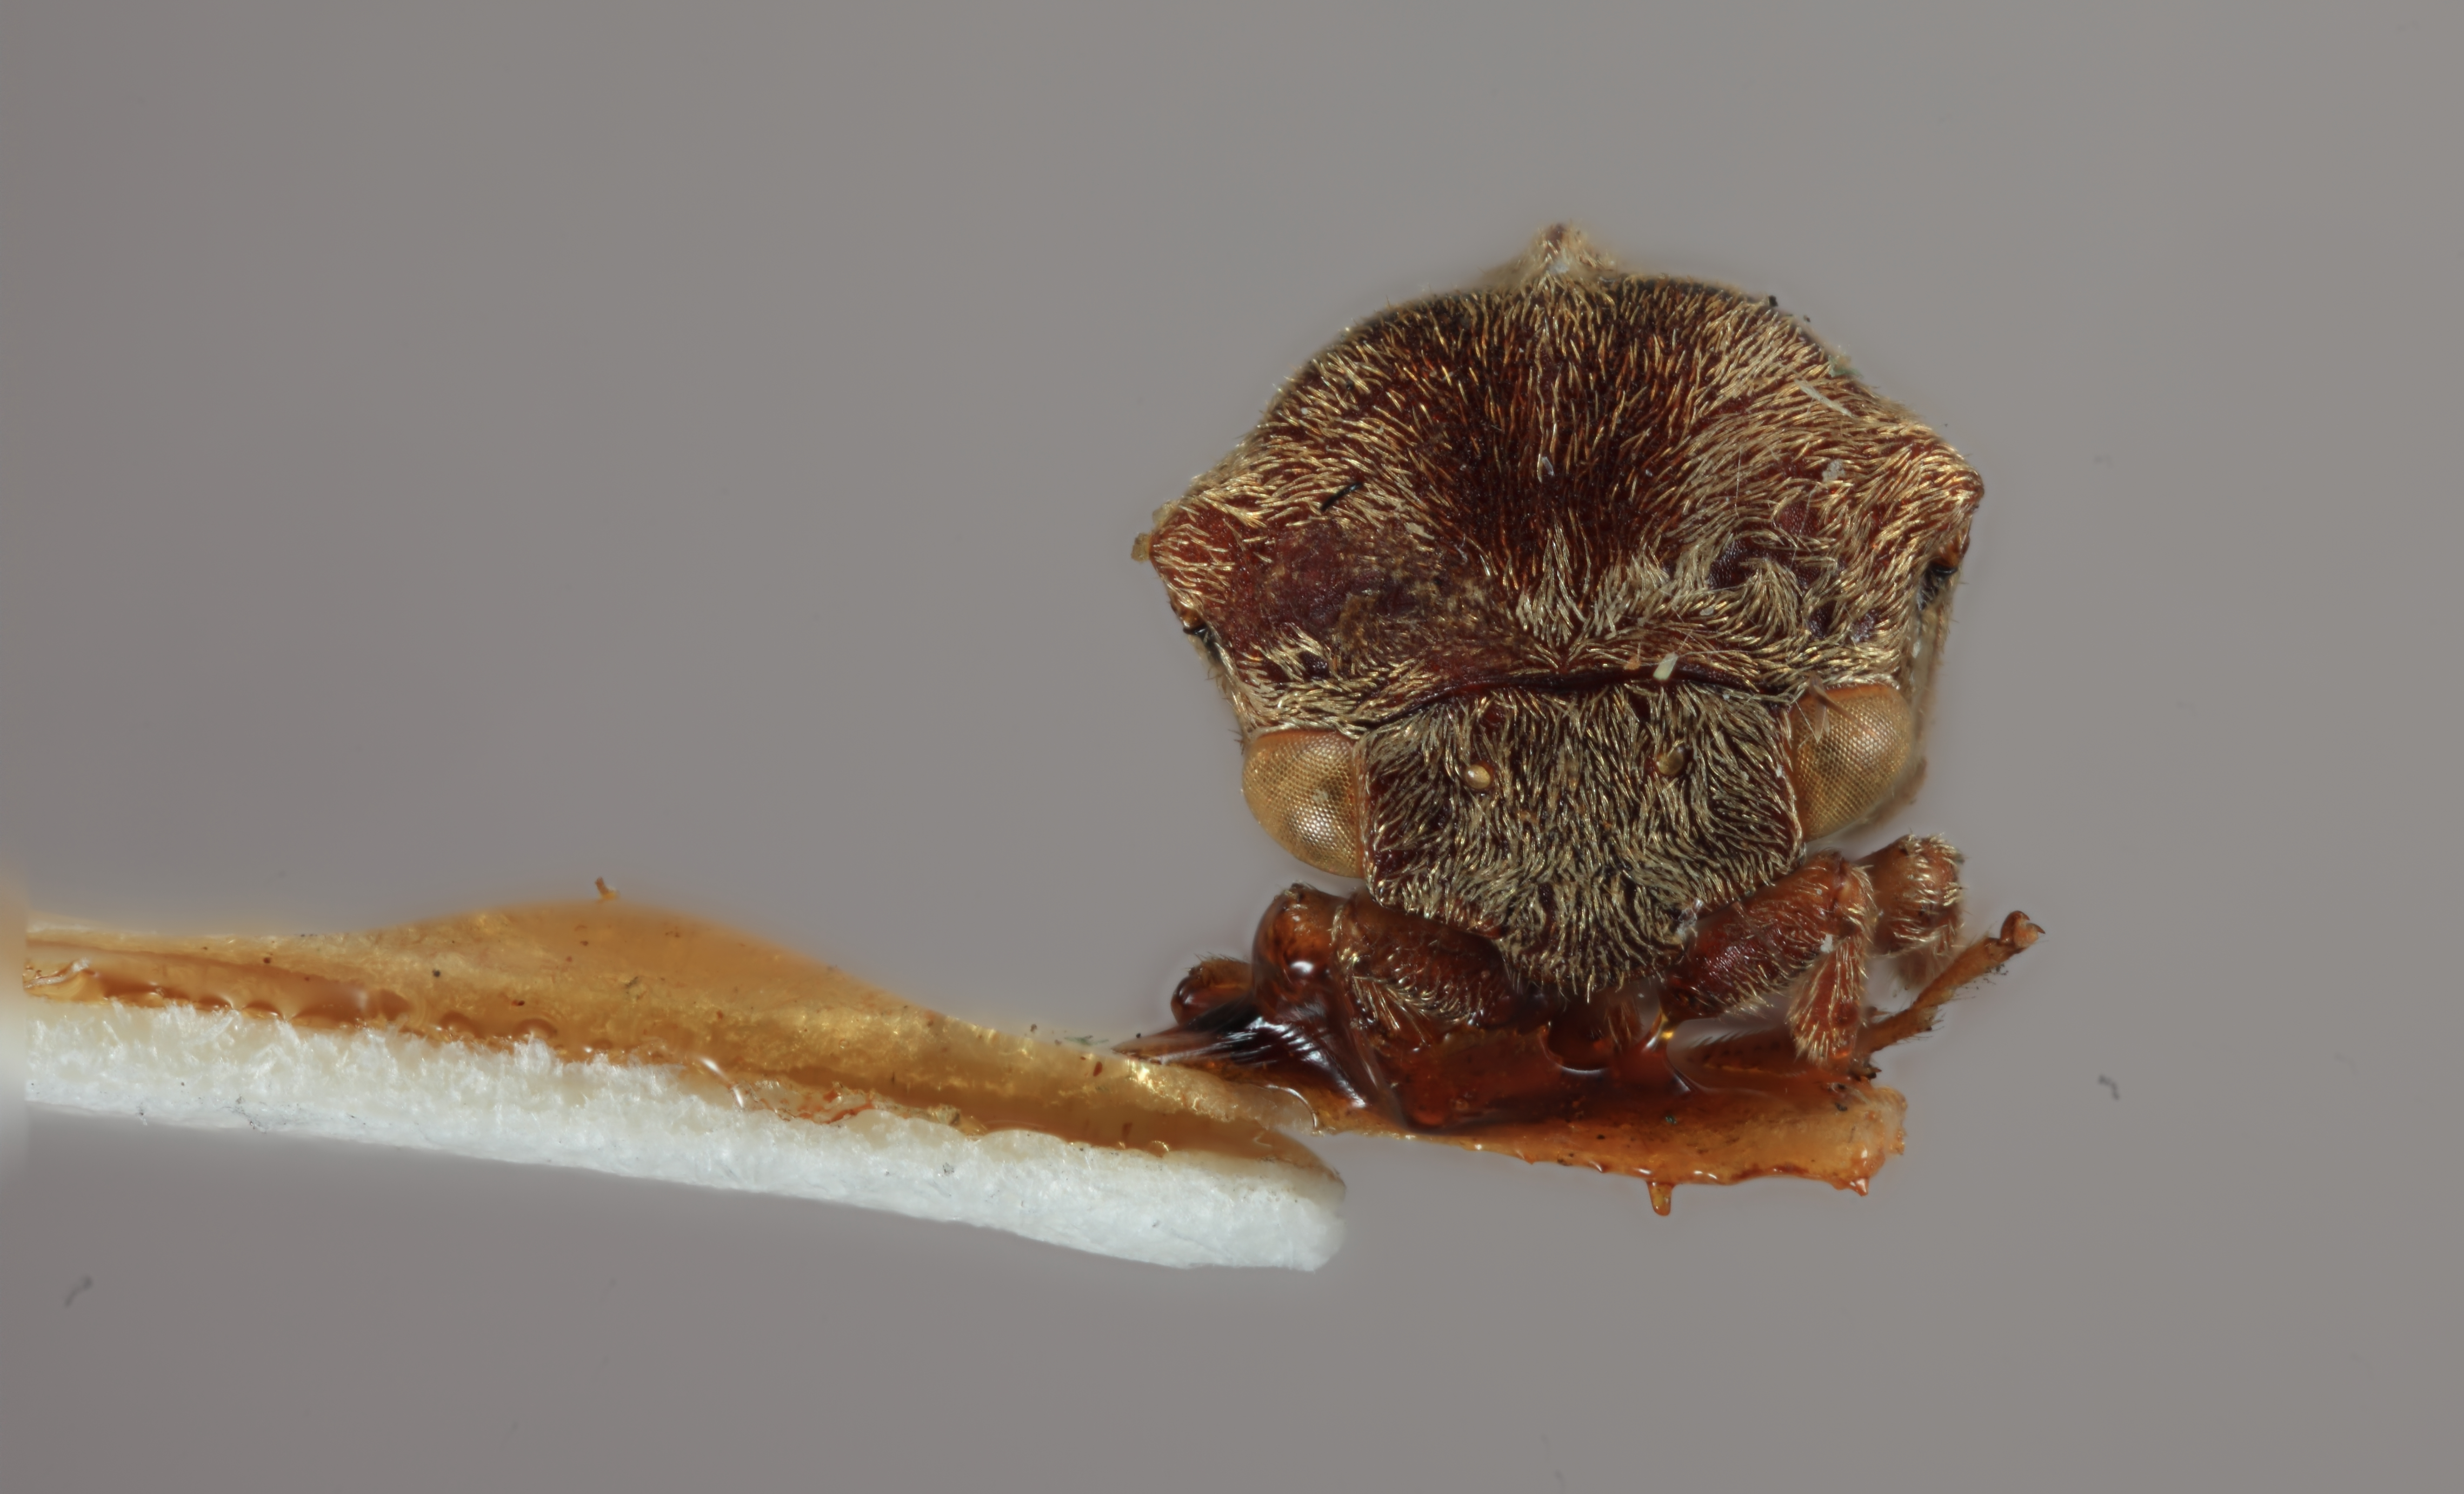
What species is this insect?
Gargara triangulata
